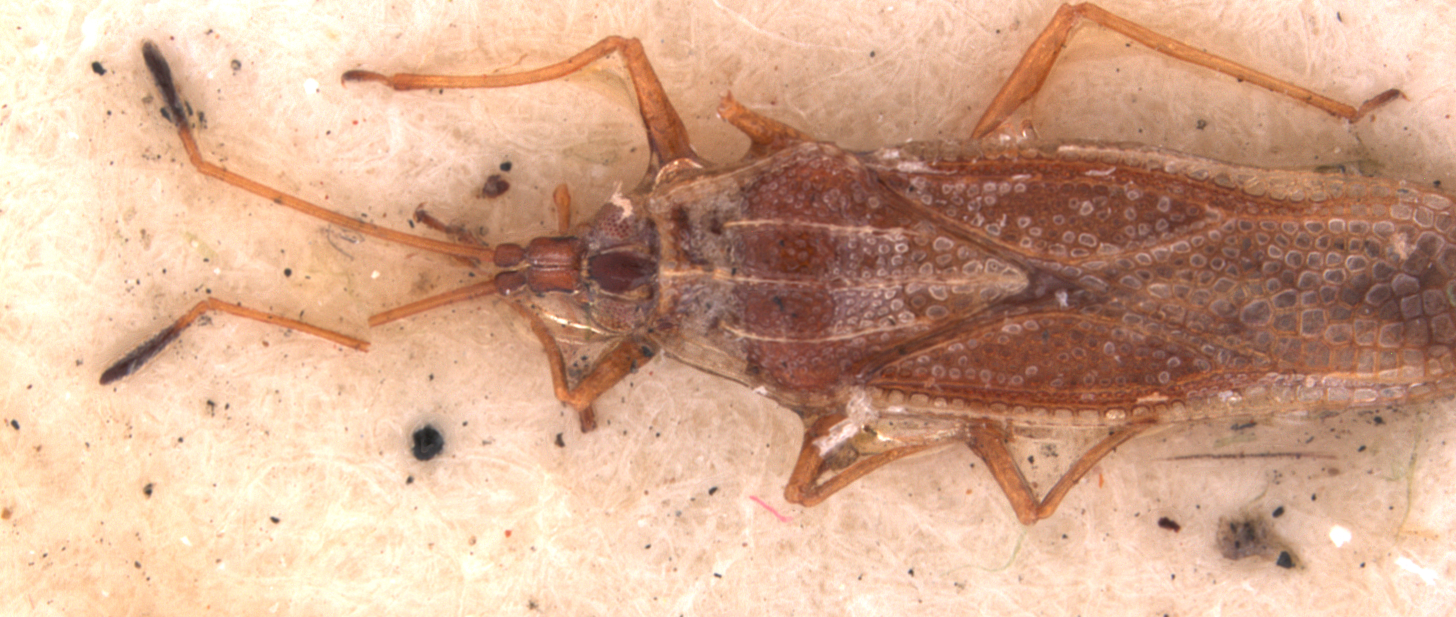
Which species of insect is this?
Leptopharsa pauxilla
